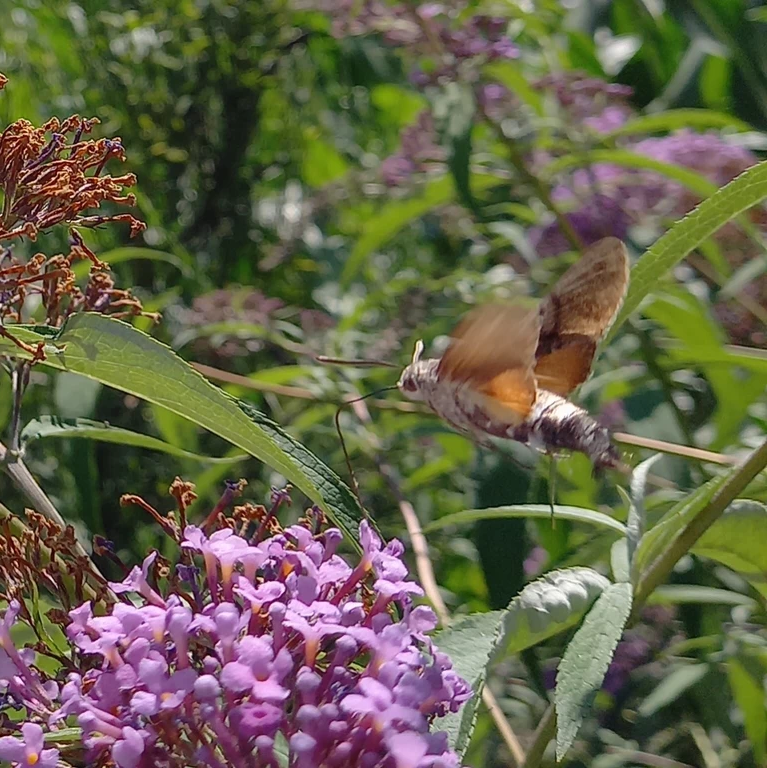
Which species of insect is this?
Macroglossum stellatarum
